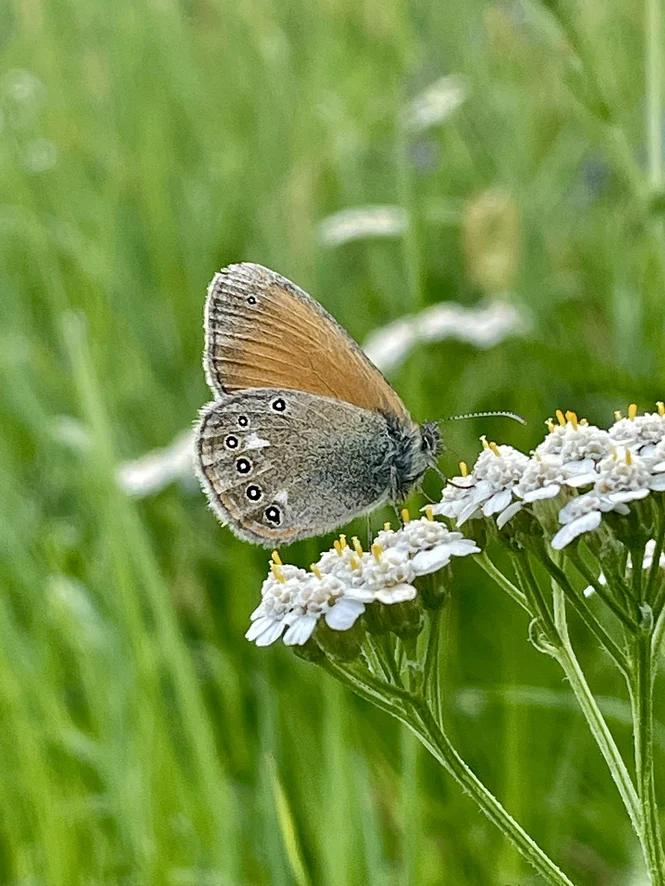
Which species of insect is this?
Coenonympha glycerion (also Coenonympha iphis)
